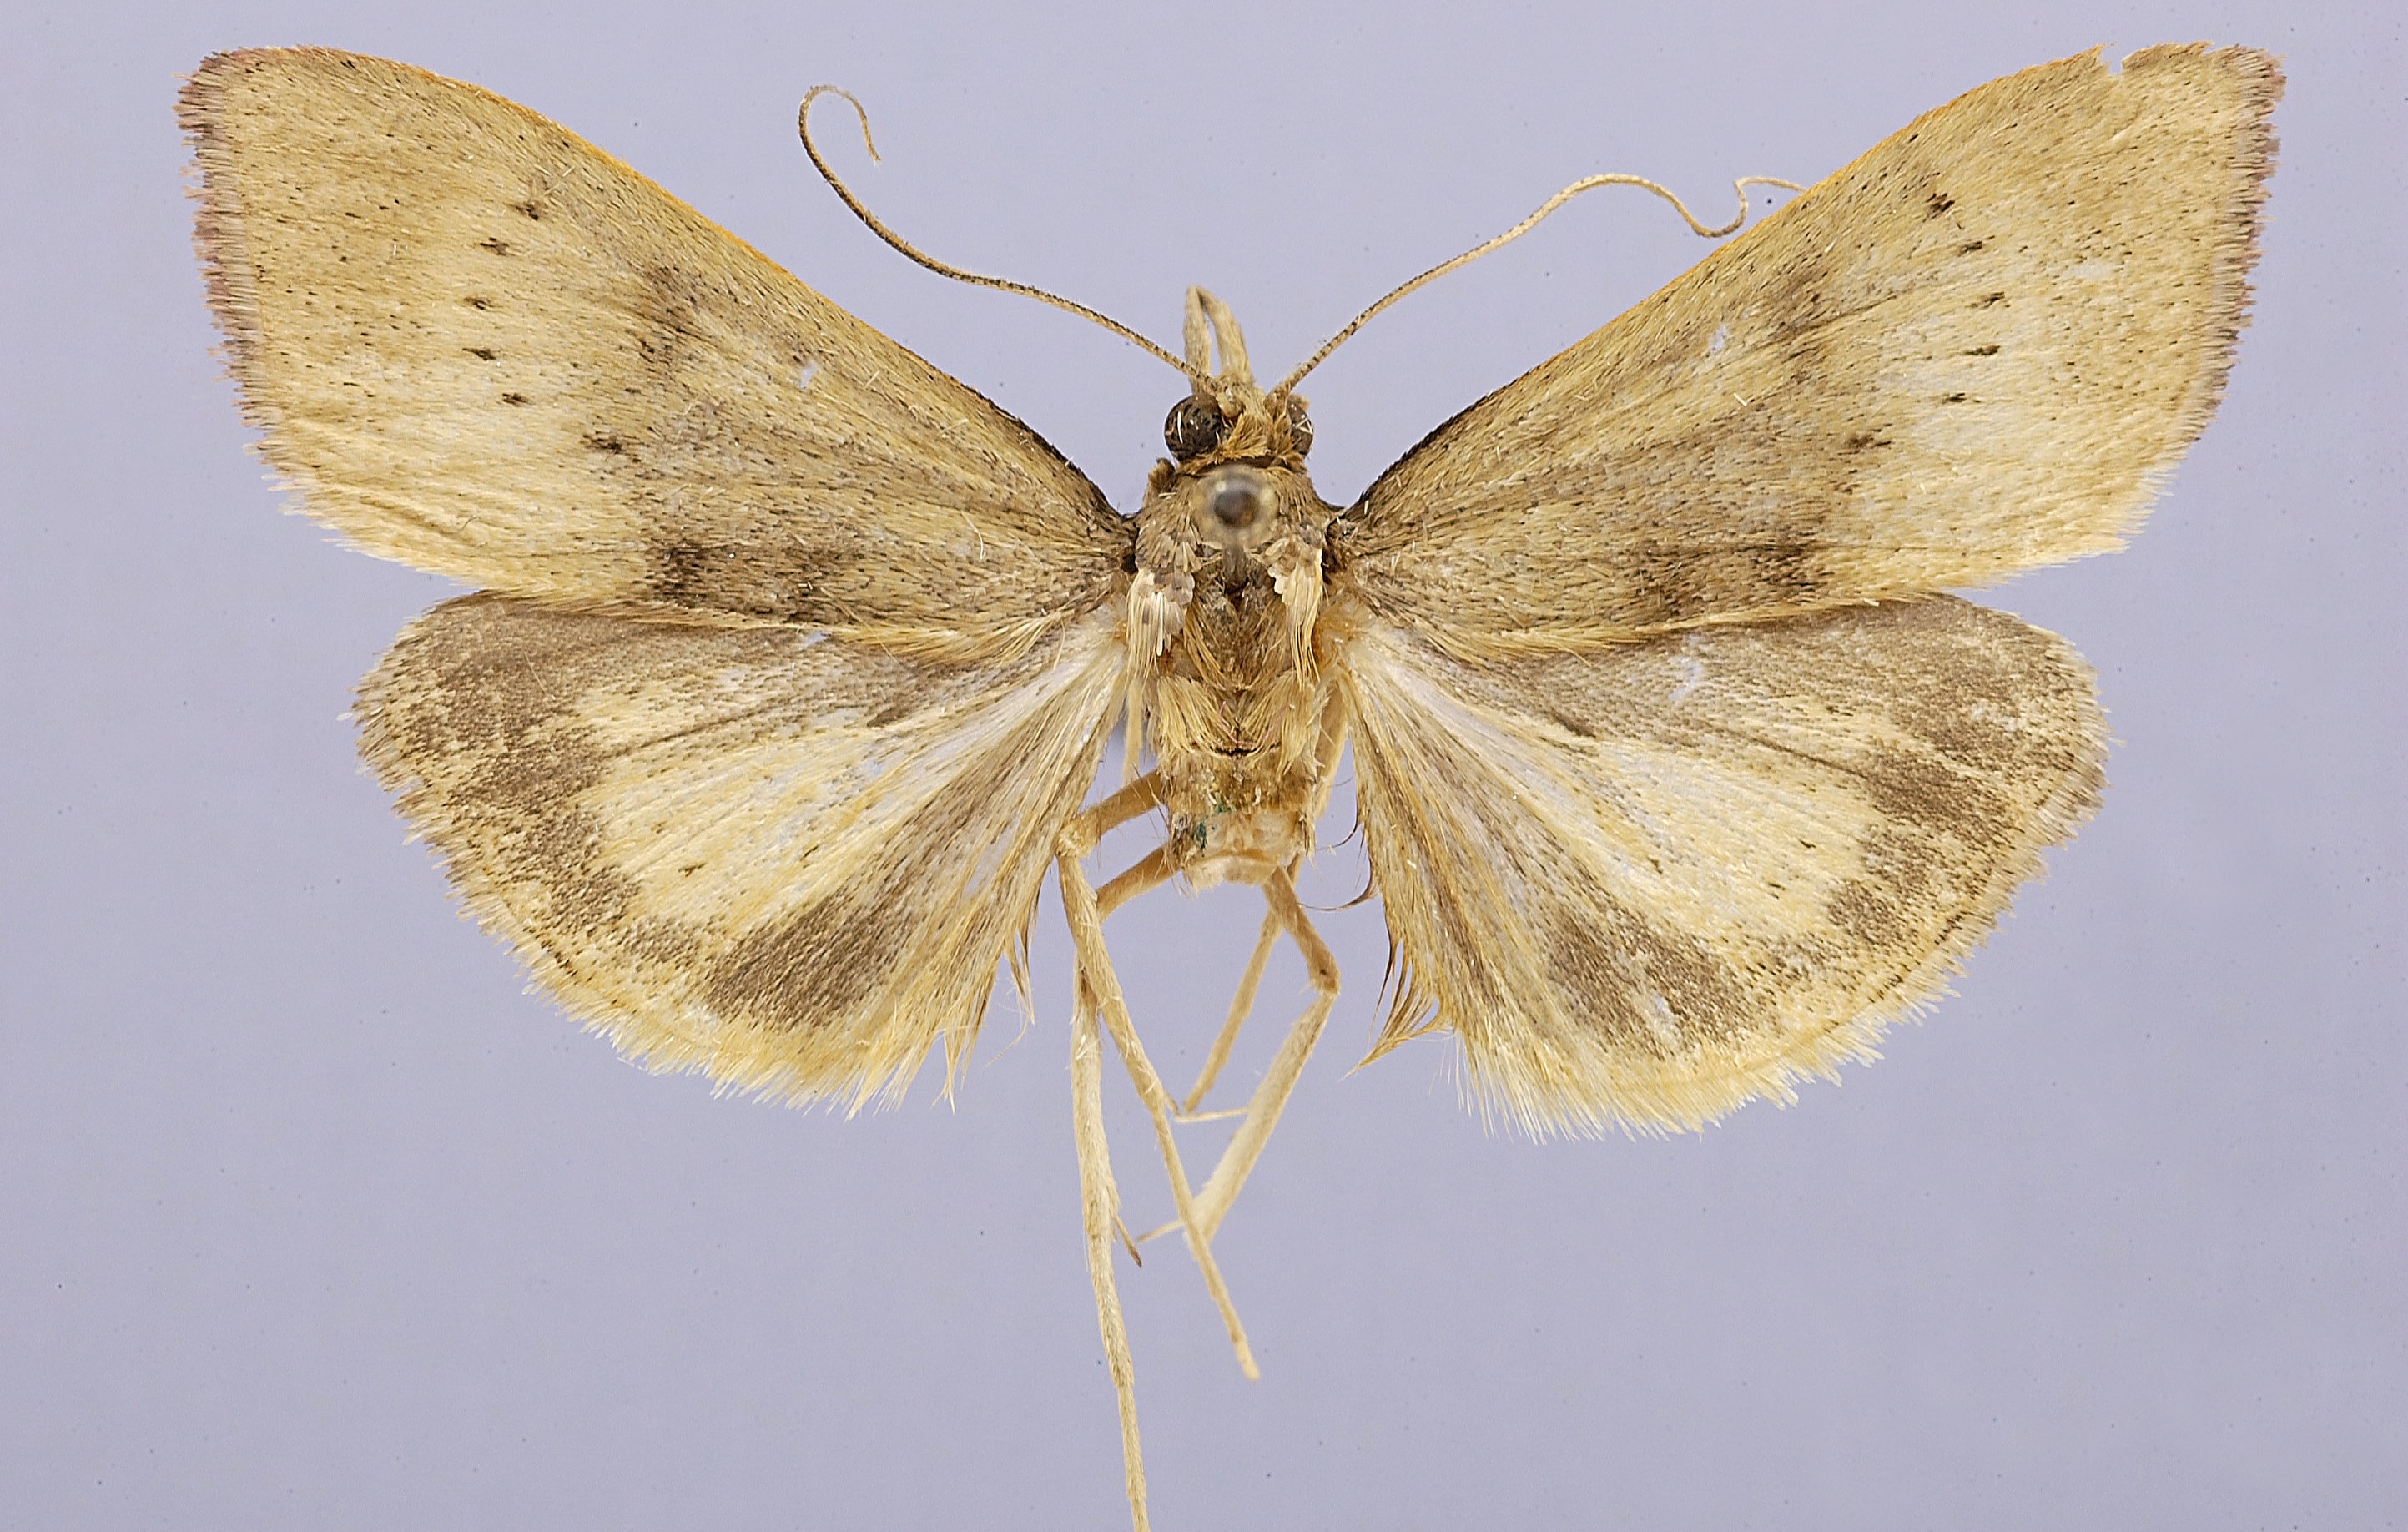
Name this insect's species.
Uresiphita polygonalis
